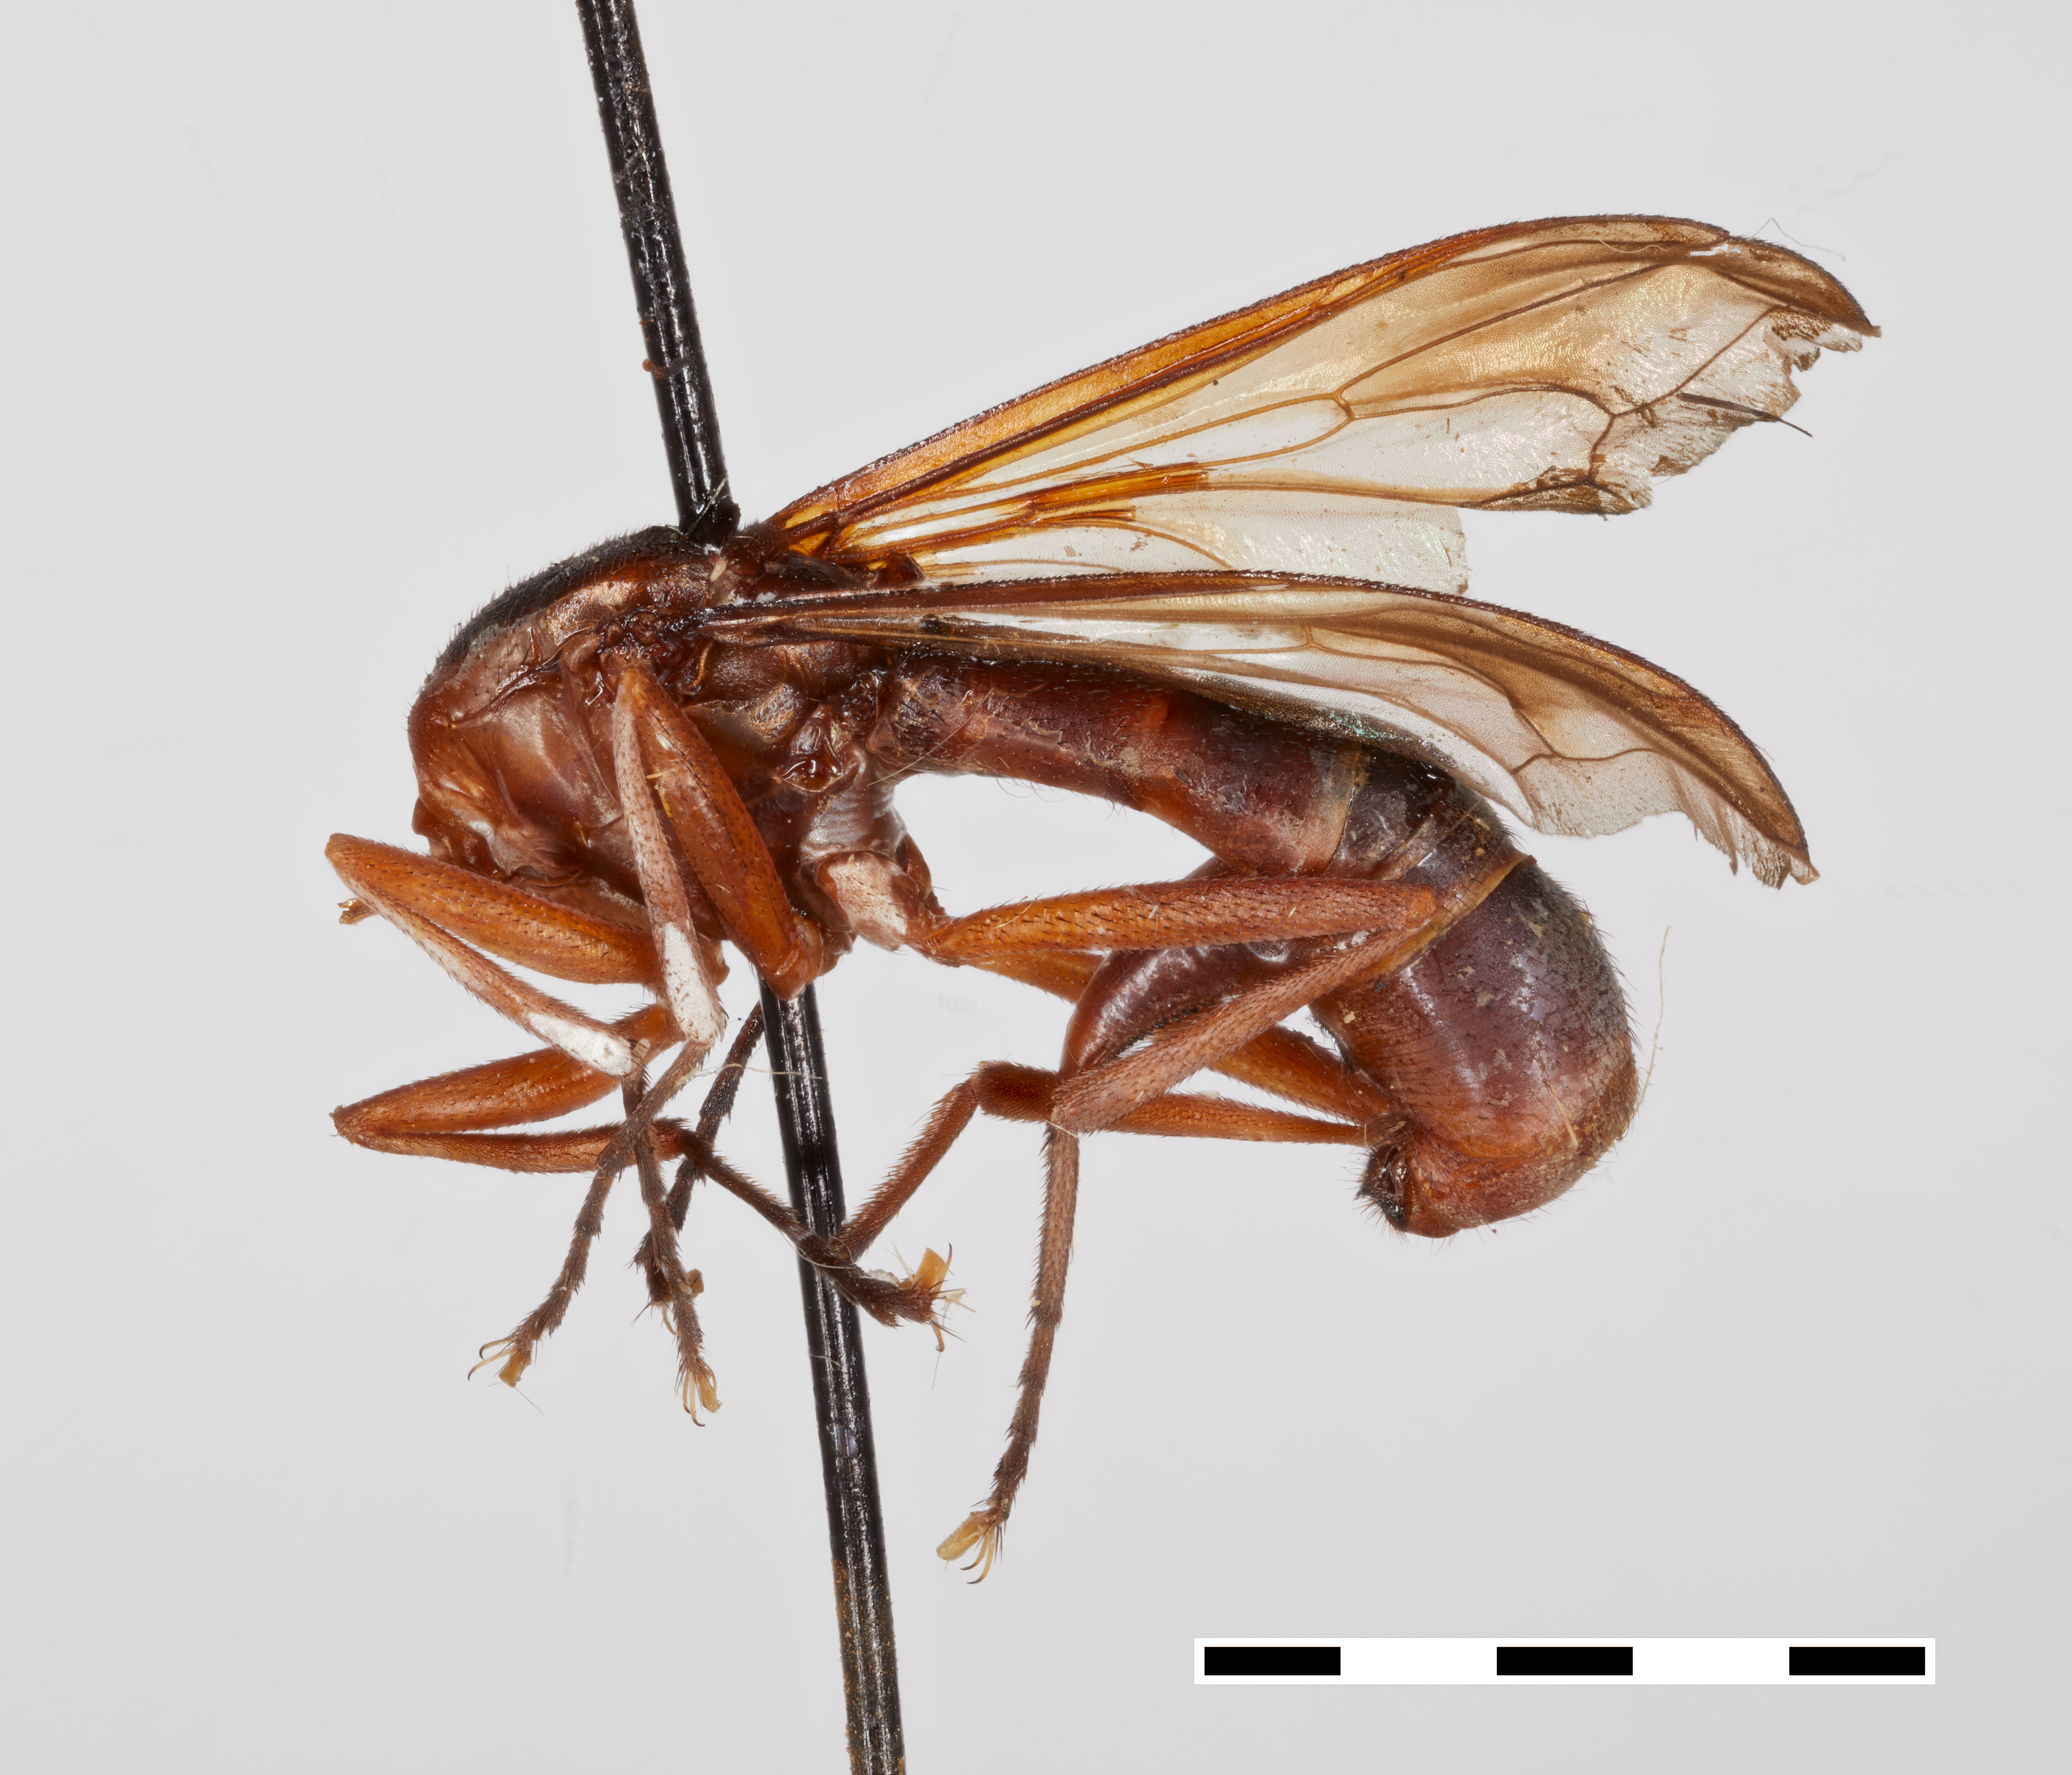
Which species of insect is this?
Conops rondanii
